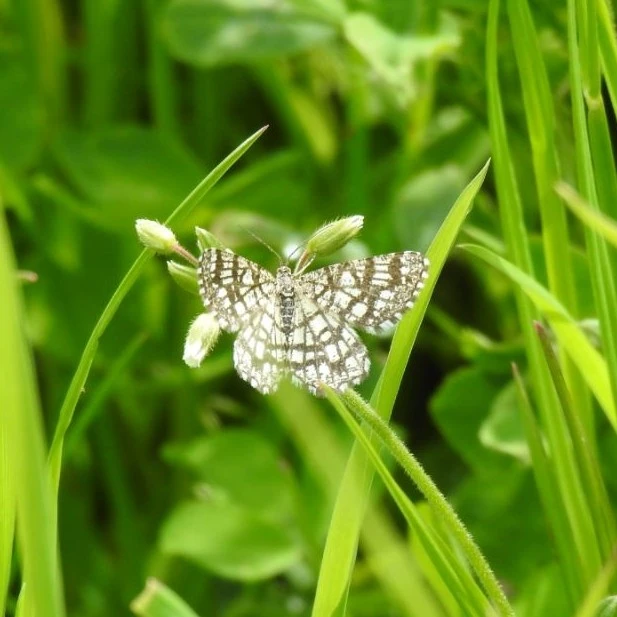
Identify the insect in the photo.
Chiasmia clathrata
